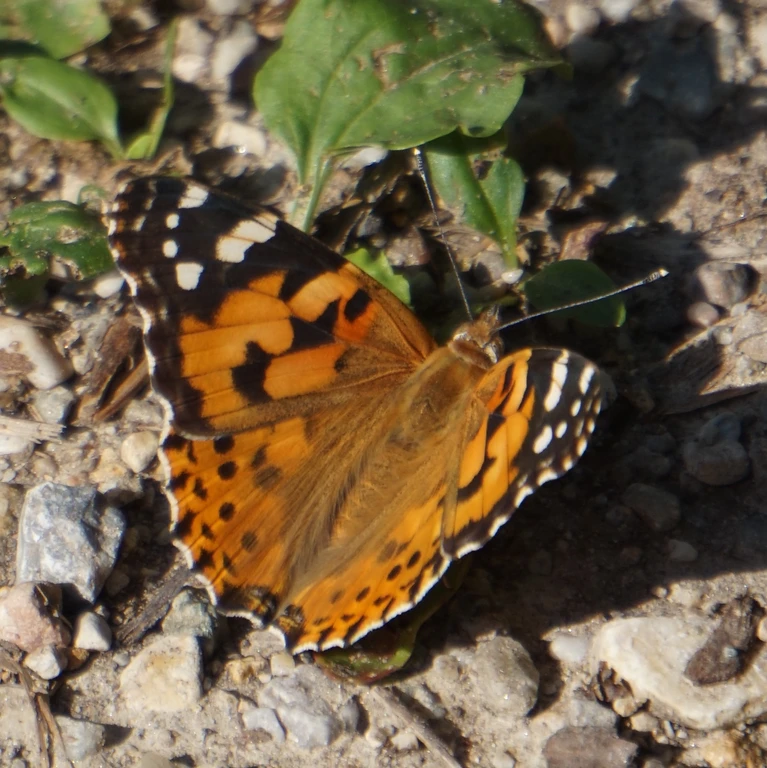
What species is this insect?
Vanessa cardui
